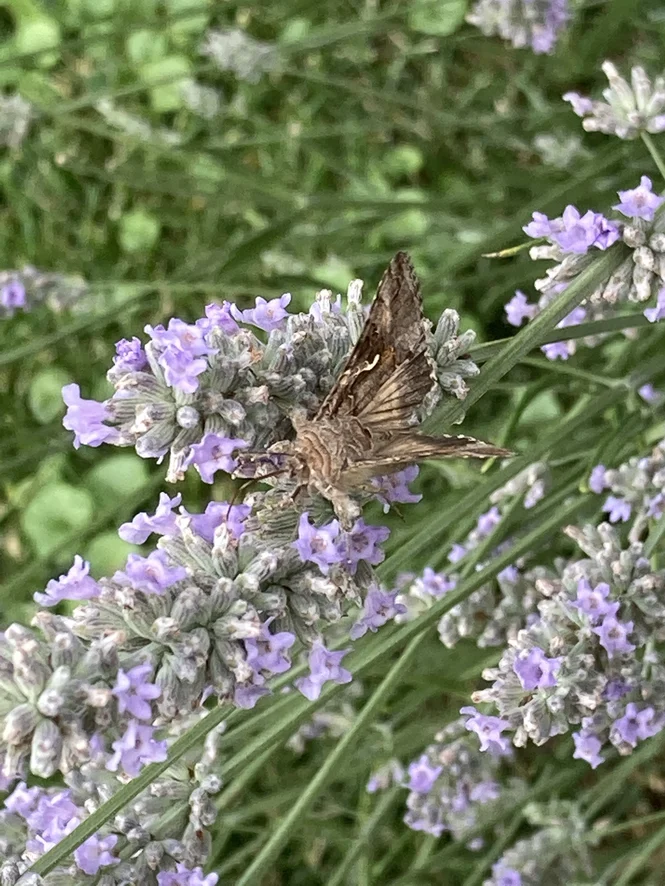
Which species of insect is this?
Autographa gamma
